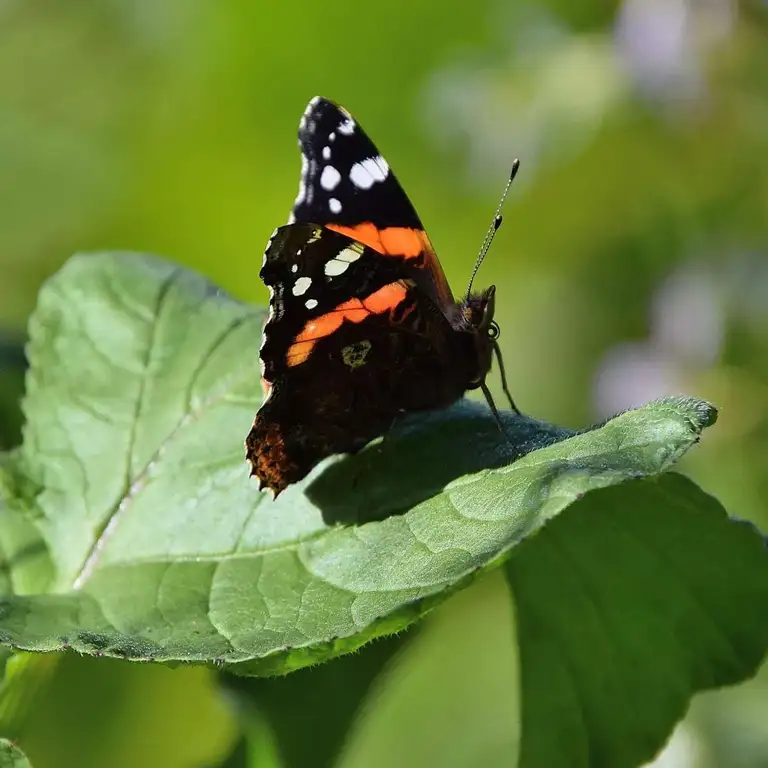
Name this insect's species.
Vanessa atalanta
